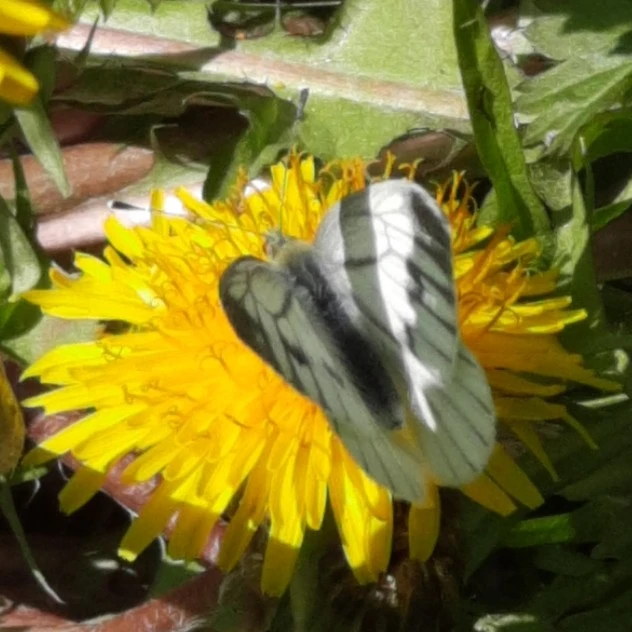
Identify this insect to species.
Pieris napi
